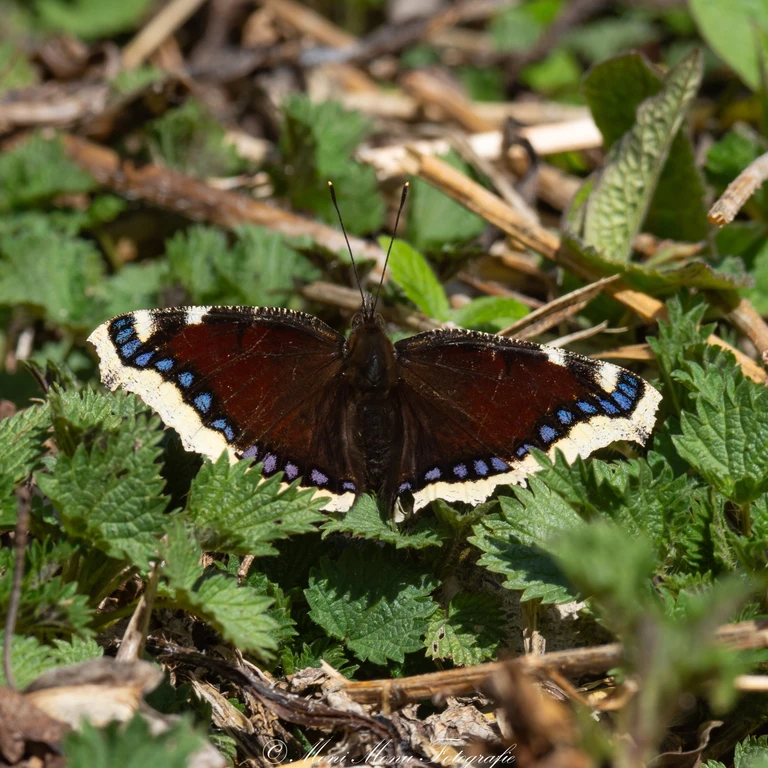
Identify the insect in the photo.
Nymphalis antiopa
